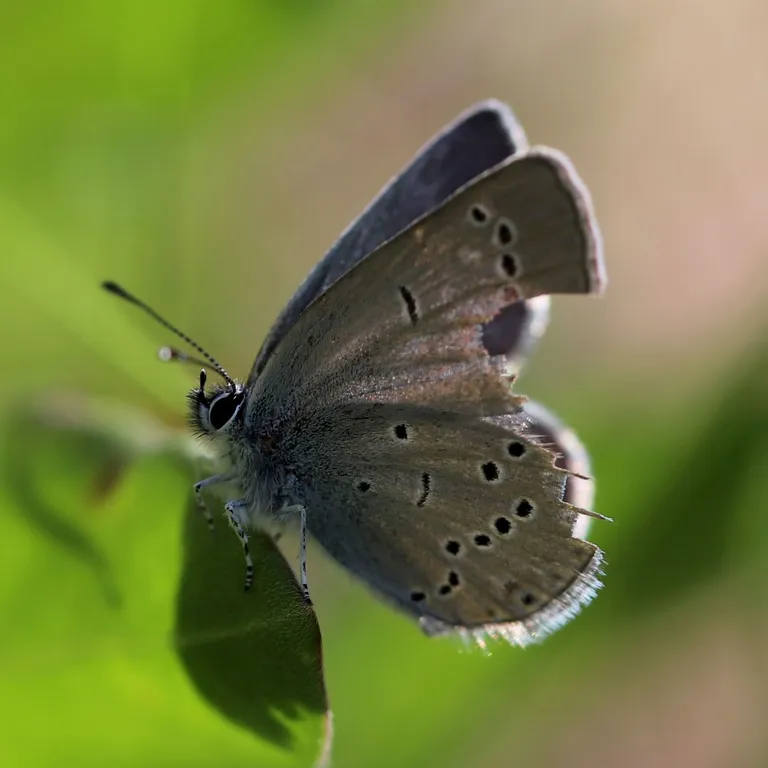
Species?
Cupido minimus
